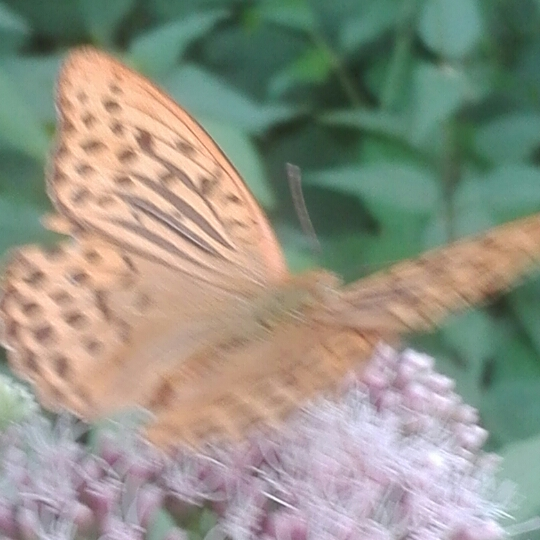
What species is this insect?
Argynnis paphia
